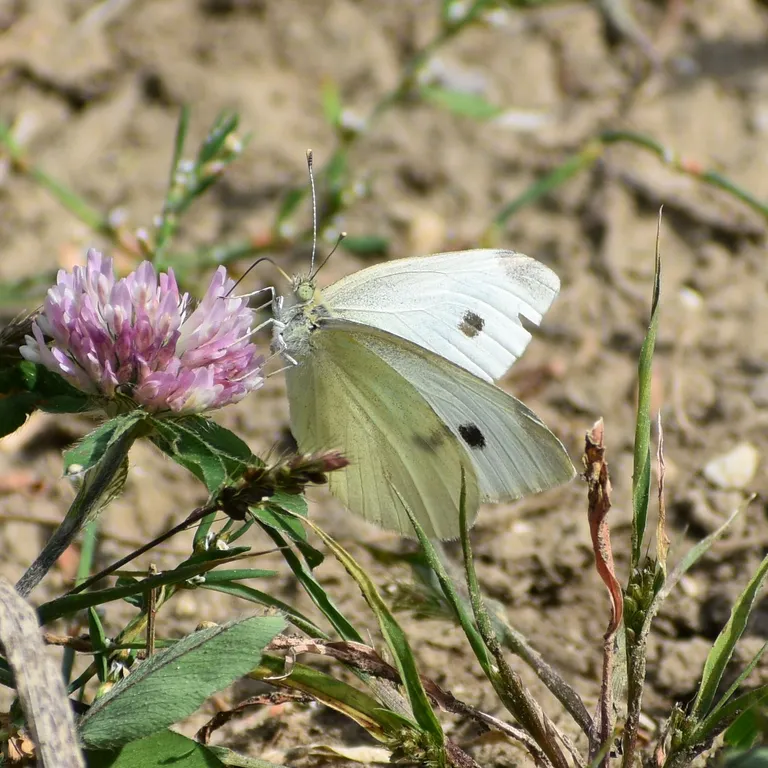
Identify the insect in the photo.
Pieris rapae
